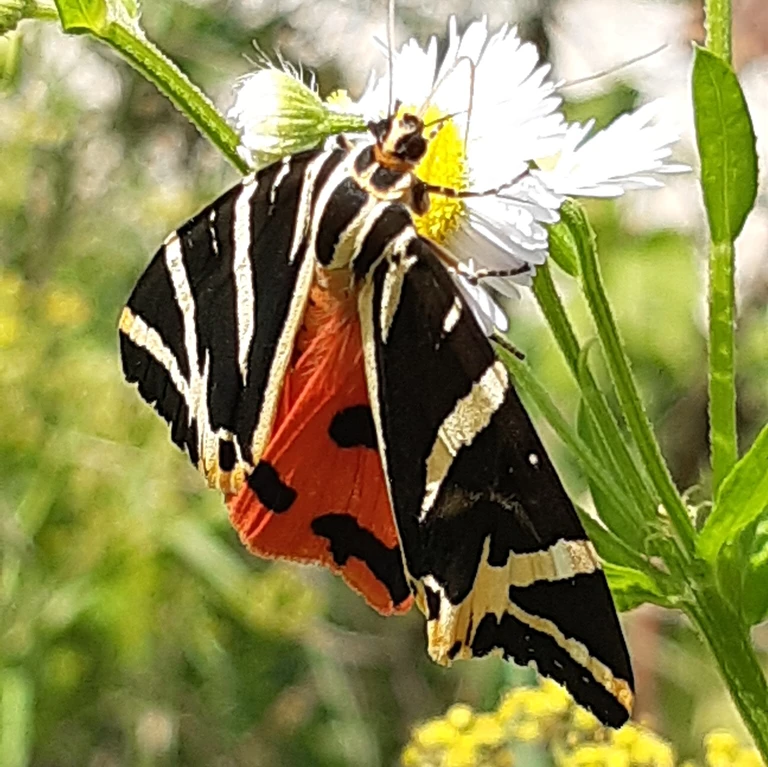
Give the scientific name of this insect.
Euplagia quadripunctaria
